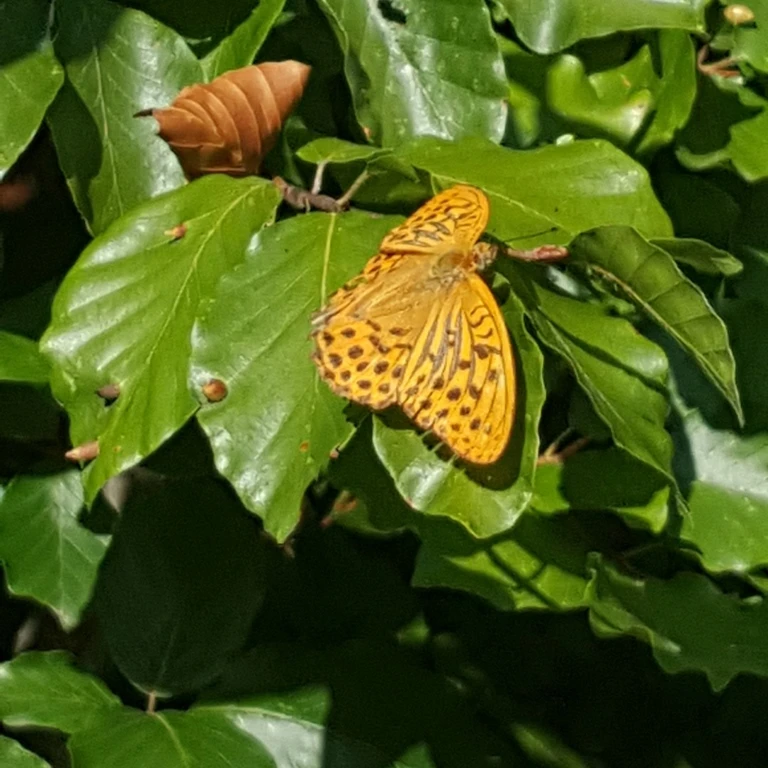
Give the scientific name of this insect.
Argynnis paphia
